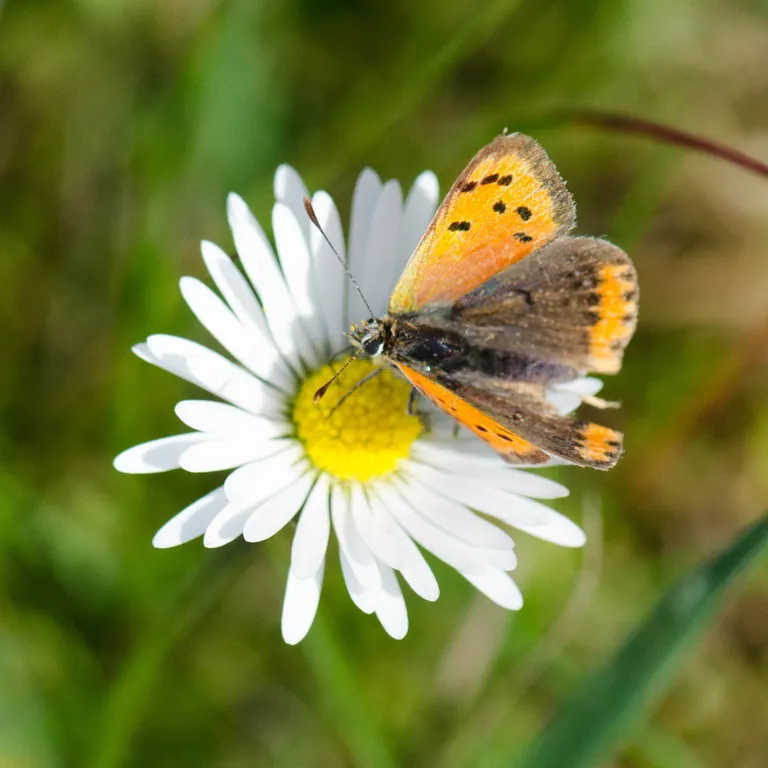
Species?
Lycaena phlaeas
